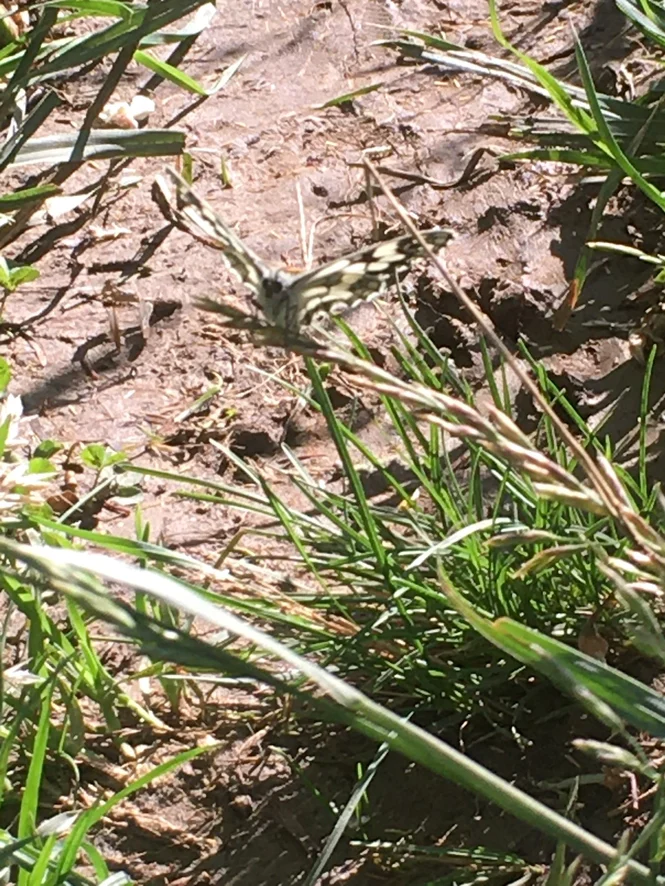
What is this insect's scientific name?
Melanargia galathea
